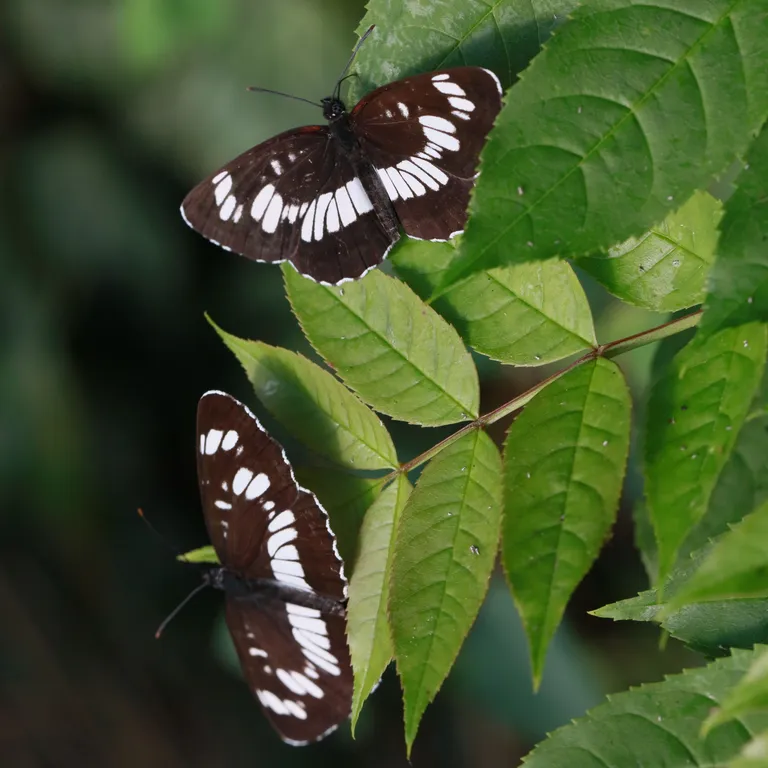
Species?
Neptis rivularis
